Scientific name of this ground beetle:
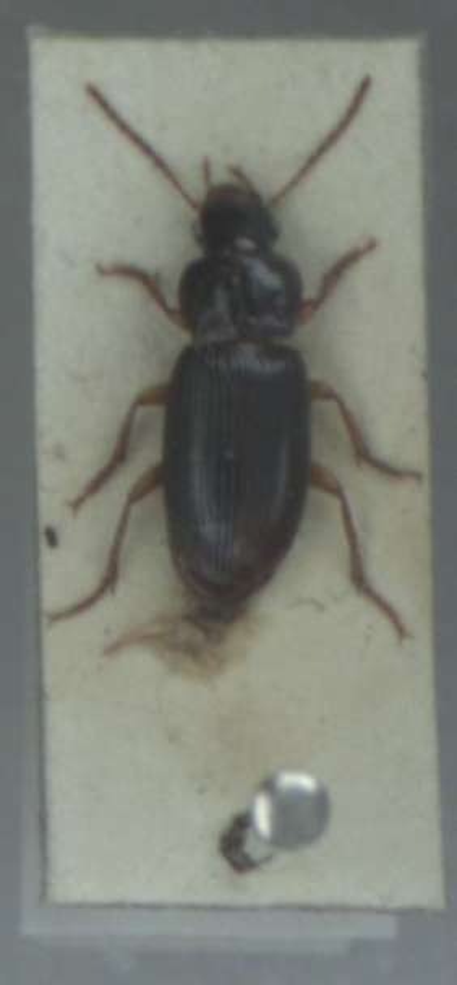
Ophonus rufibarbis
